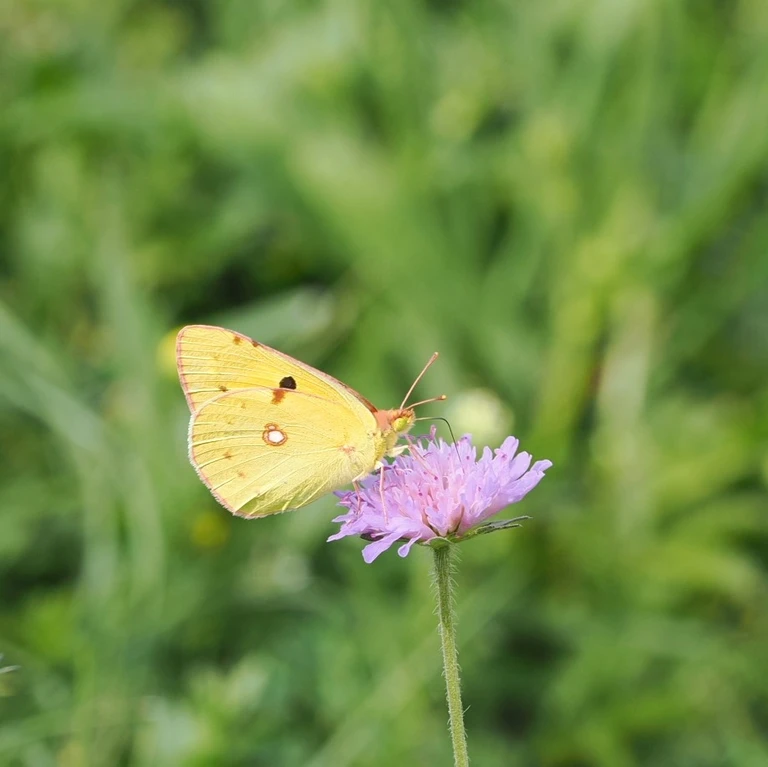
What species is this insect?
Colias croceus
